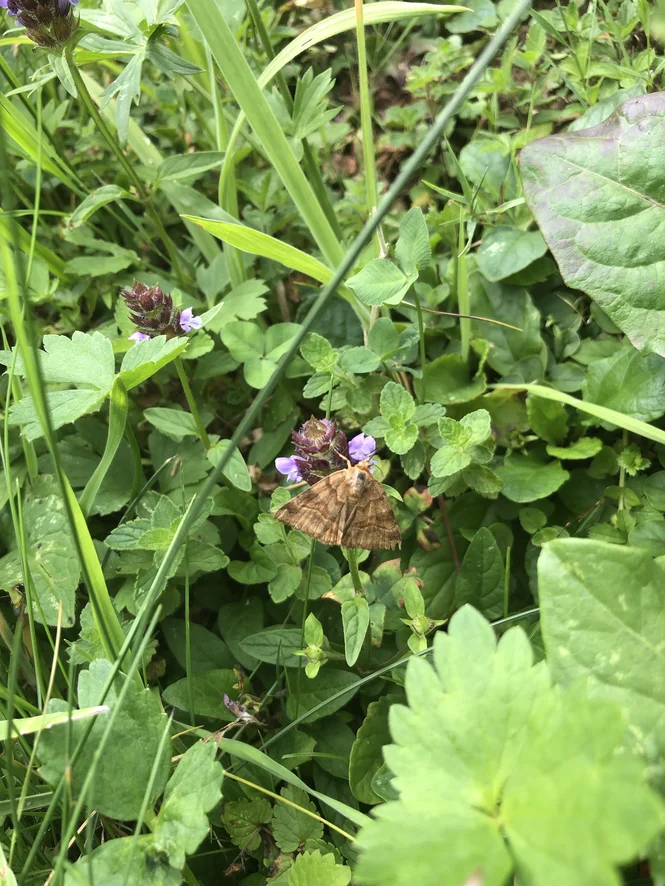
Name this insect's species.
Euclidia glyphica
